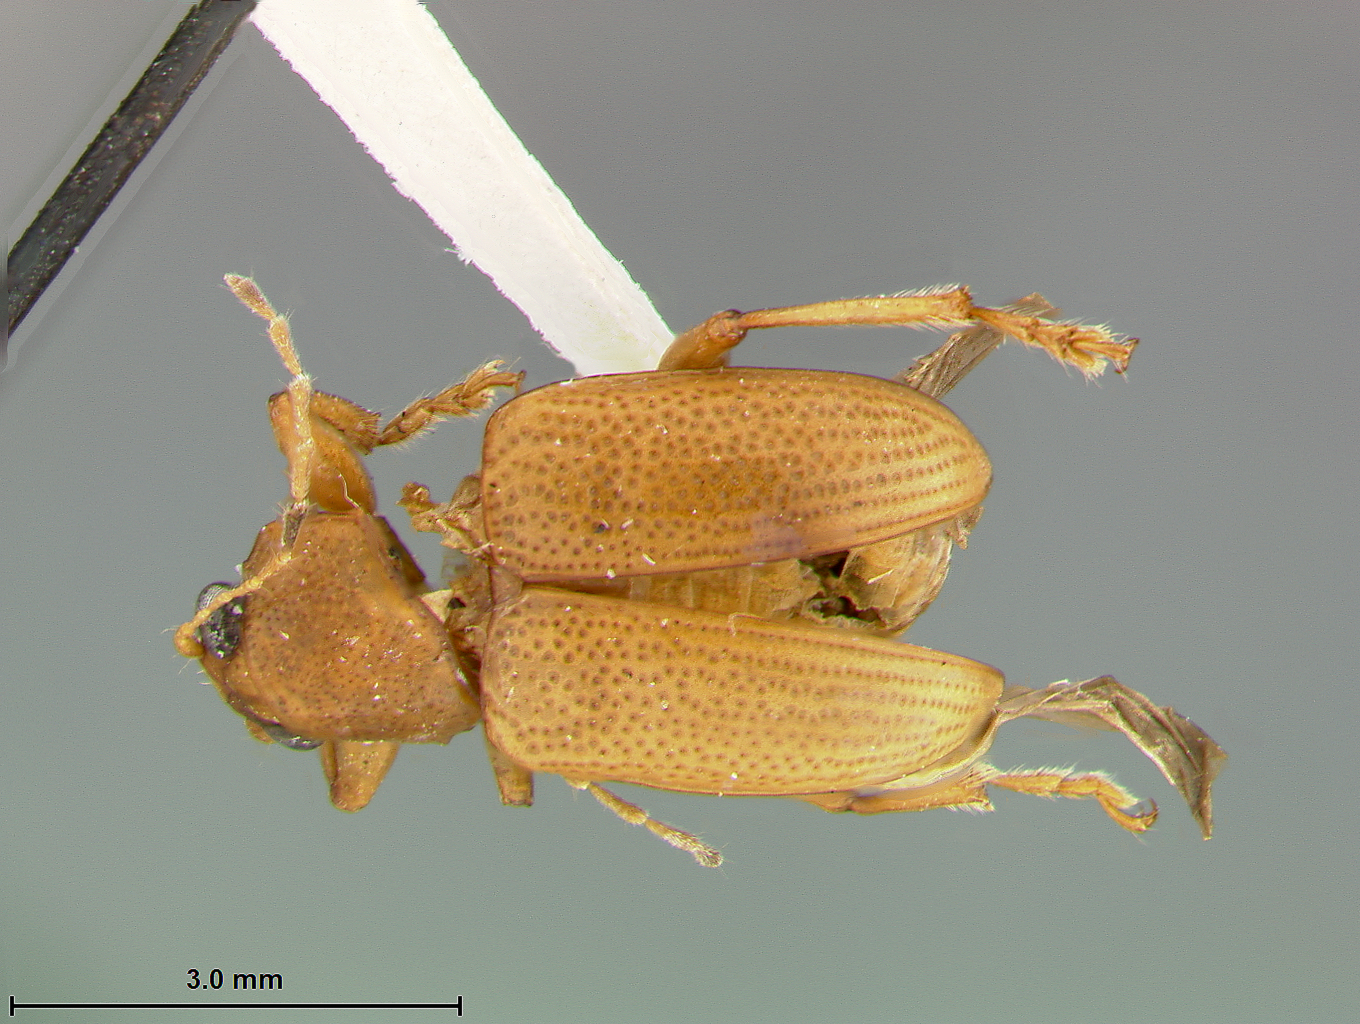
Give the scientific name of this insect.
Colaspis cacaoi
